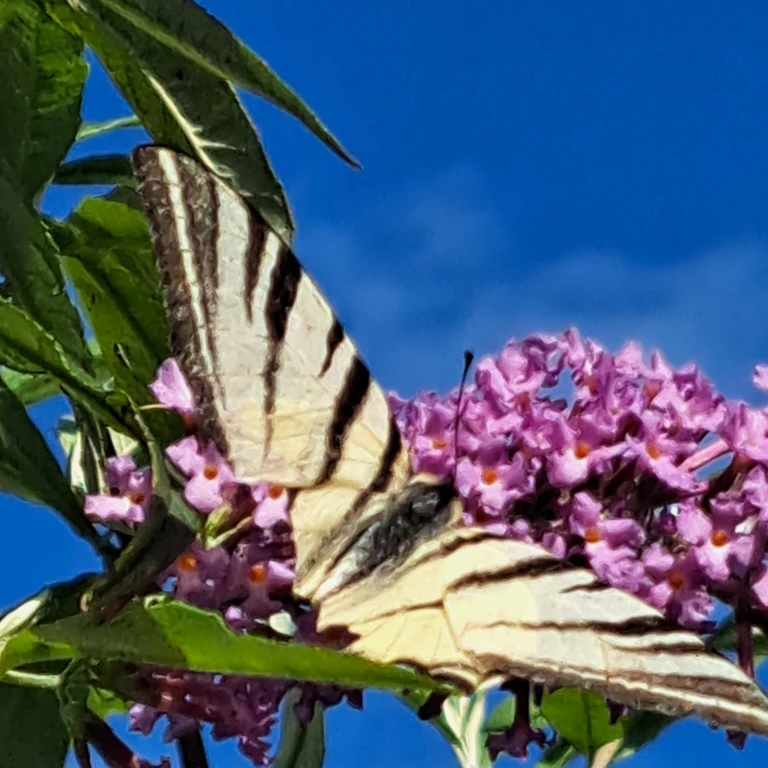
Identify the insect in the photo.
Iphiclides podalirius
